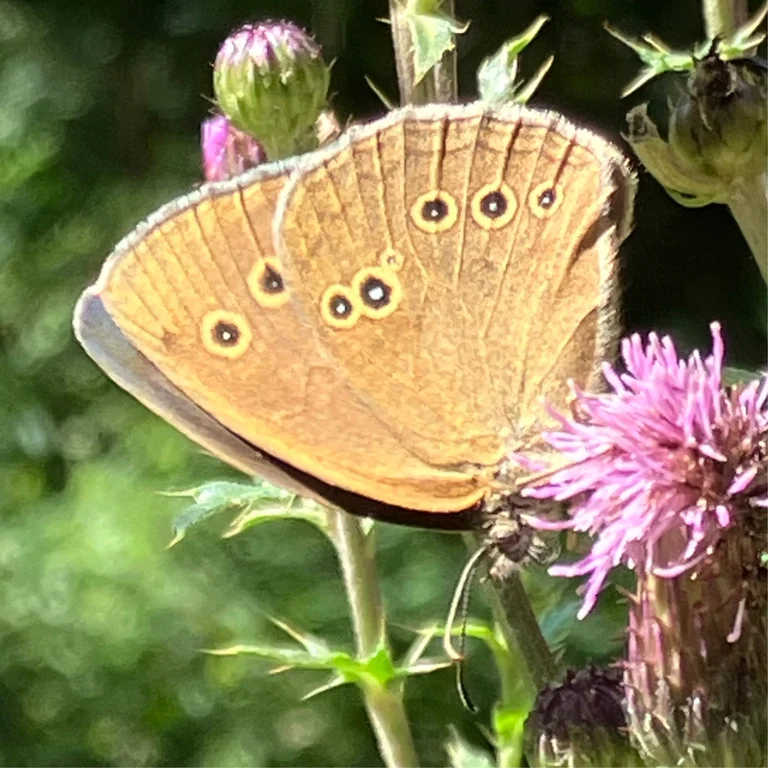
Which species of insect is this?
Aphantopus hyperantus
